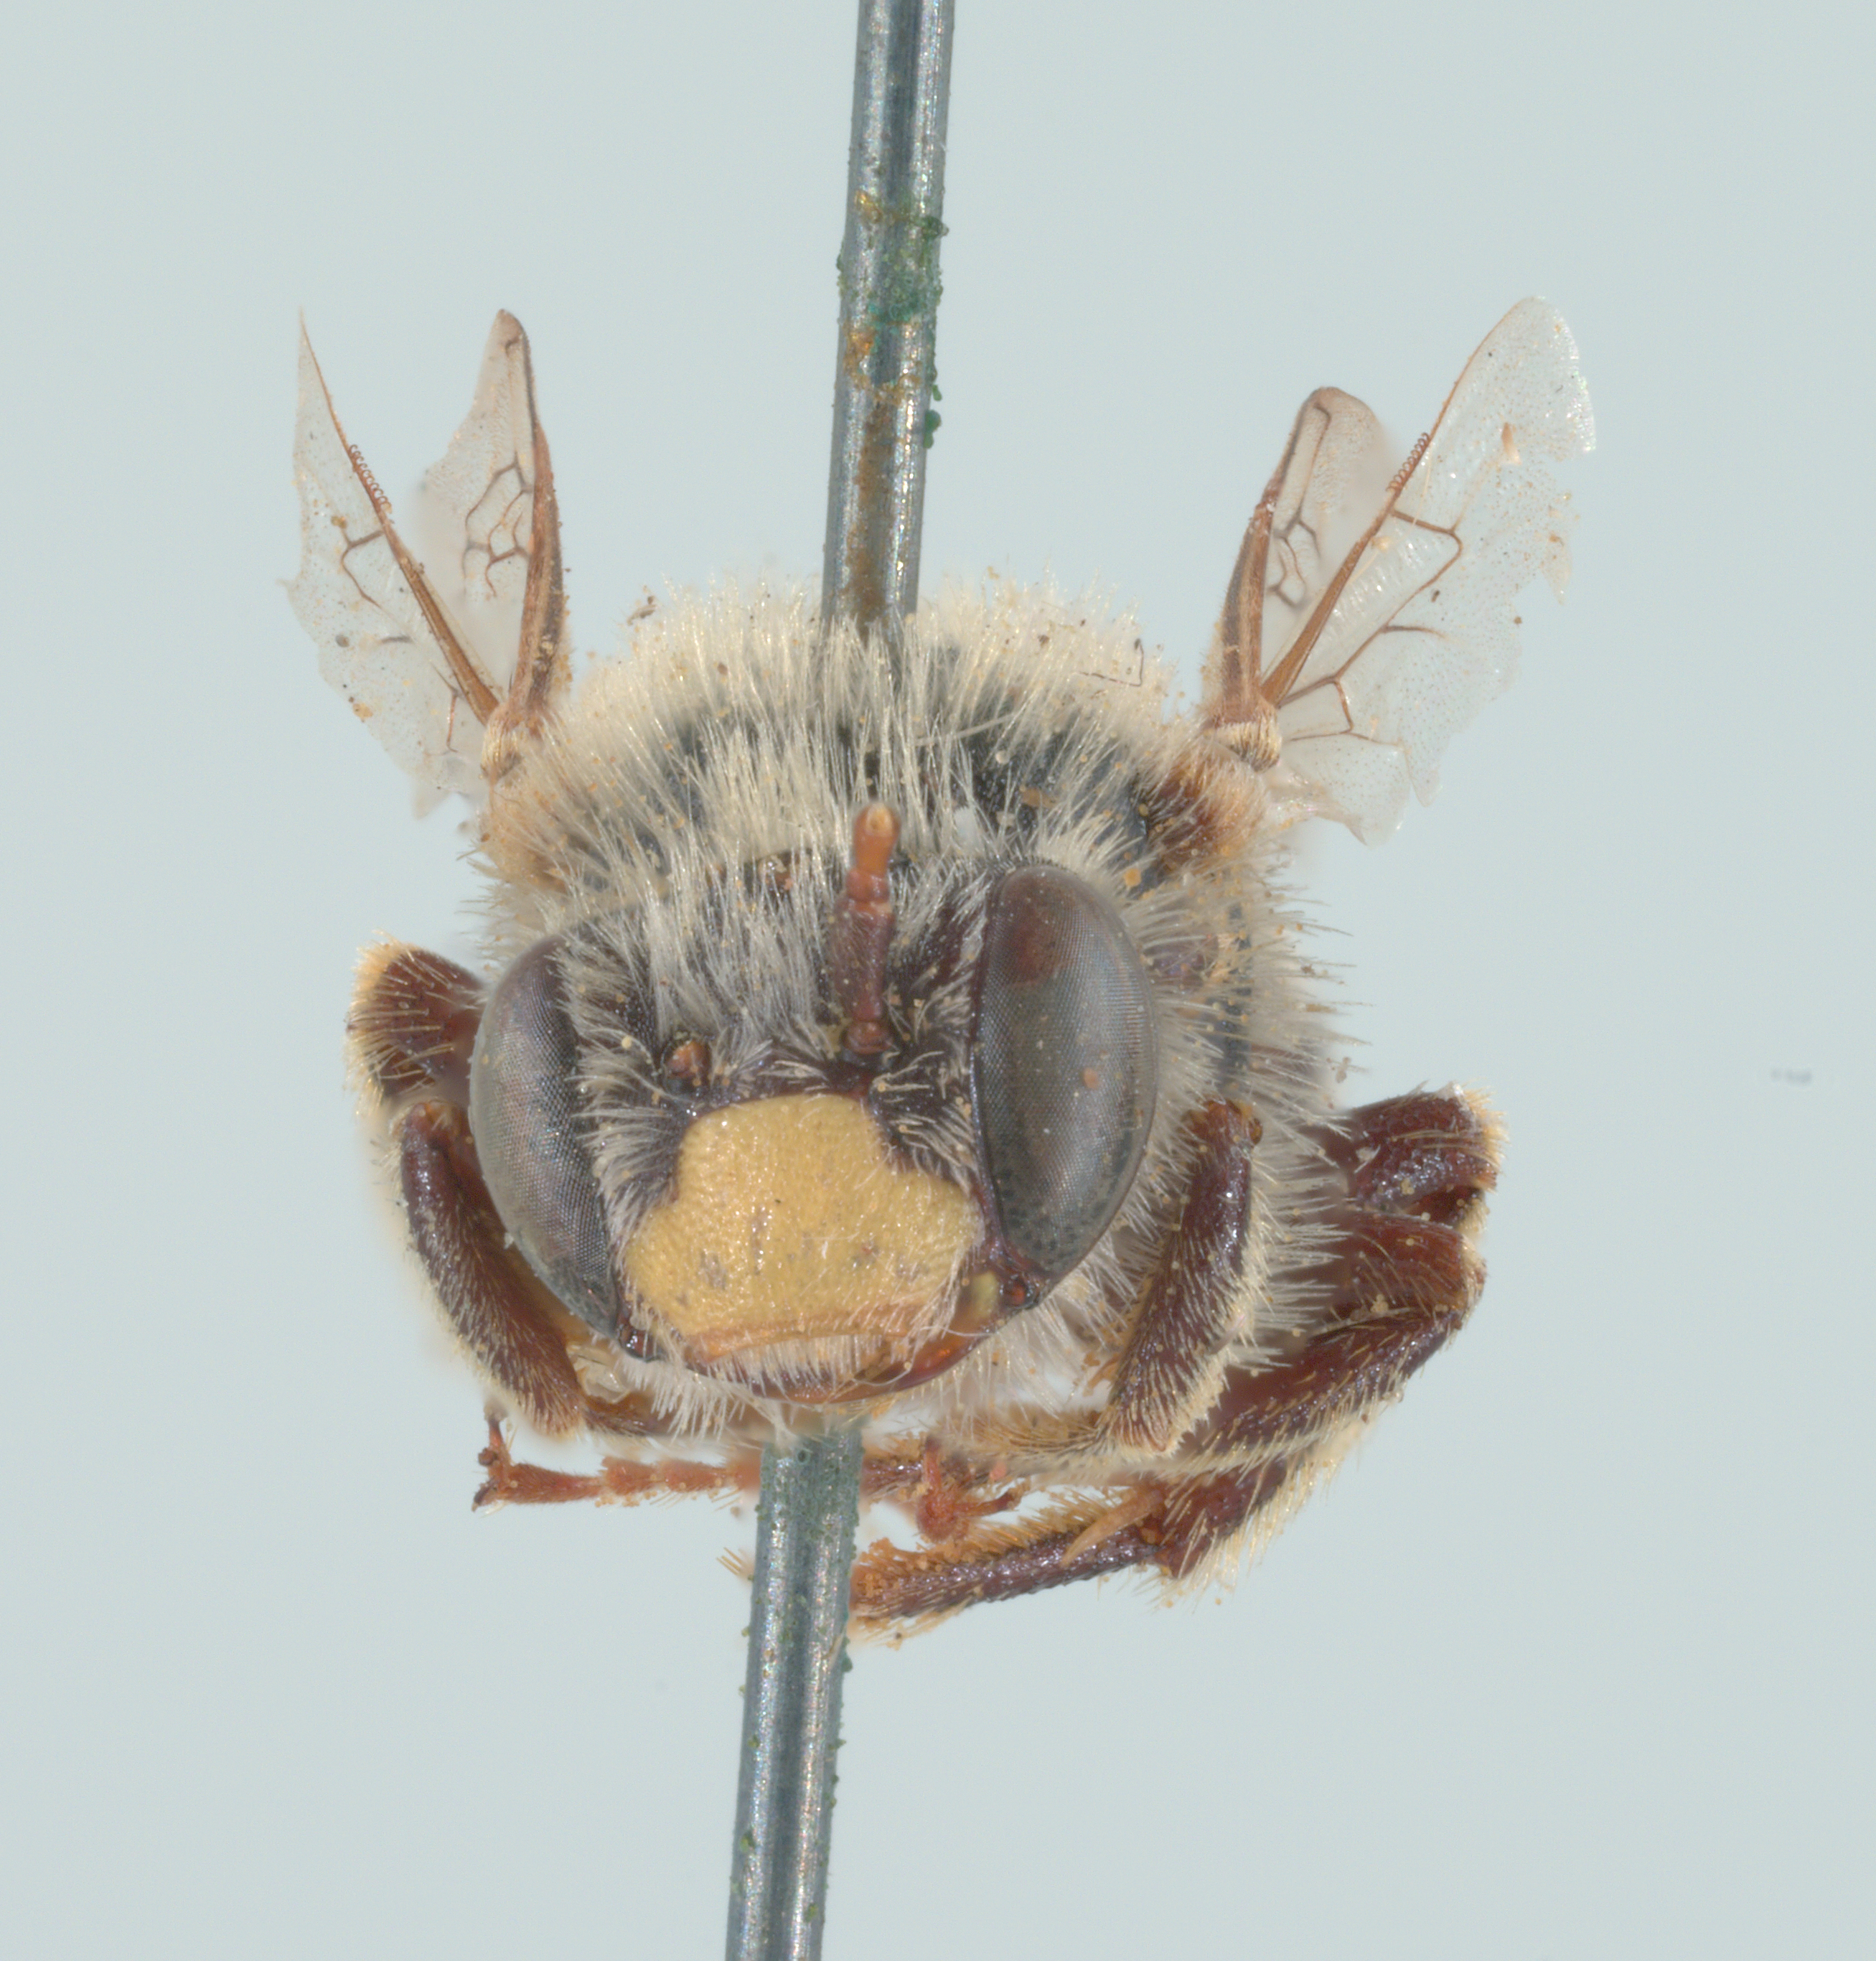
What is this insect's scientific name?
Xenoglossa spissa
